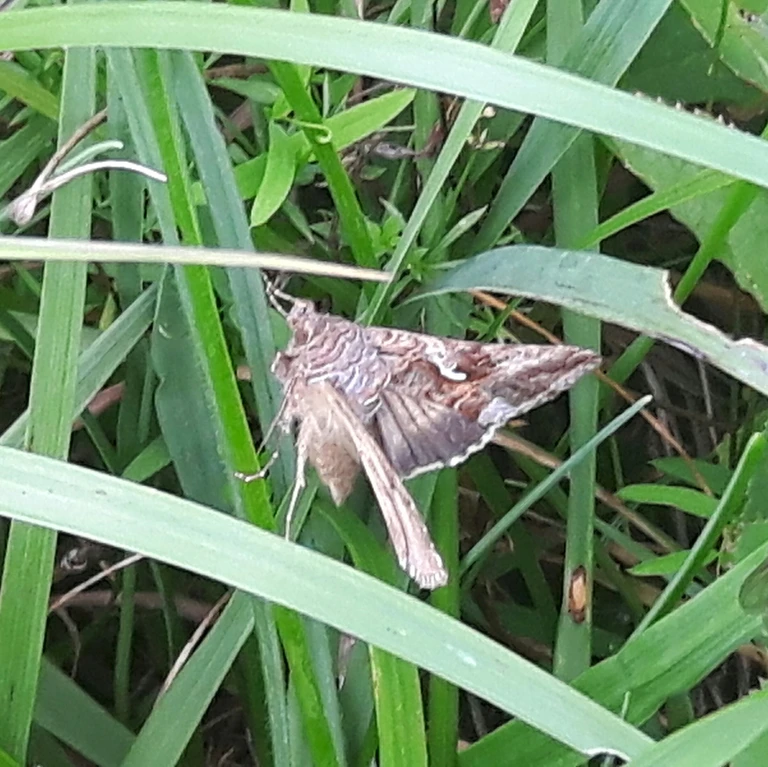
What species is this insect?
Autographa gamma
